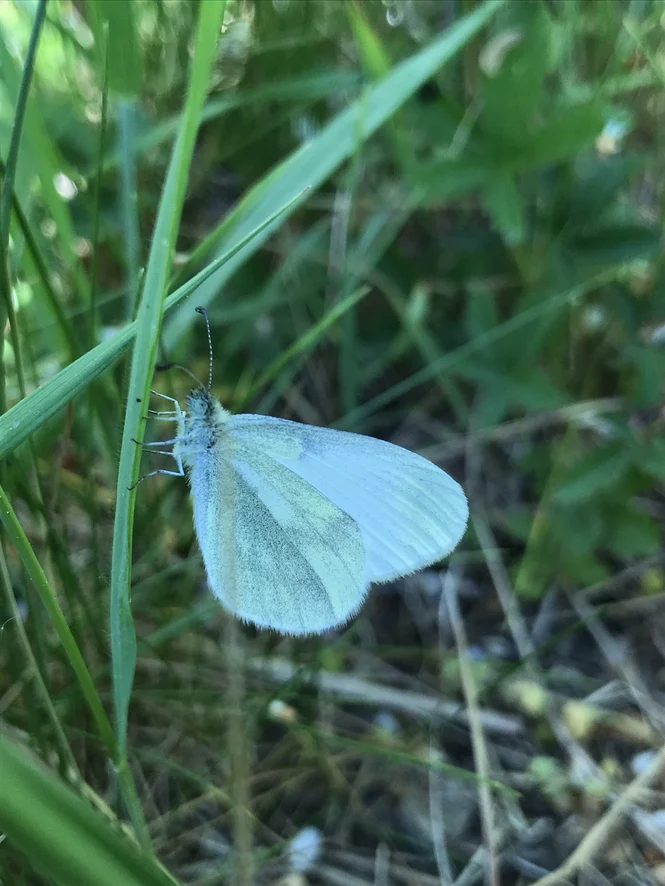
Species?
Leptidea sinapis/juvernica
